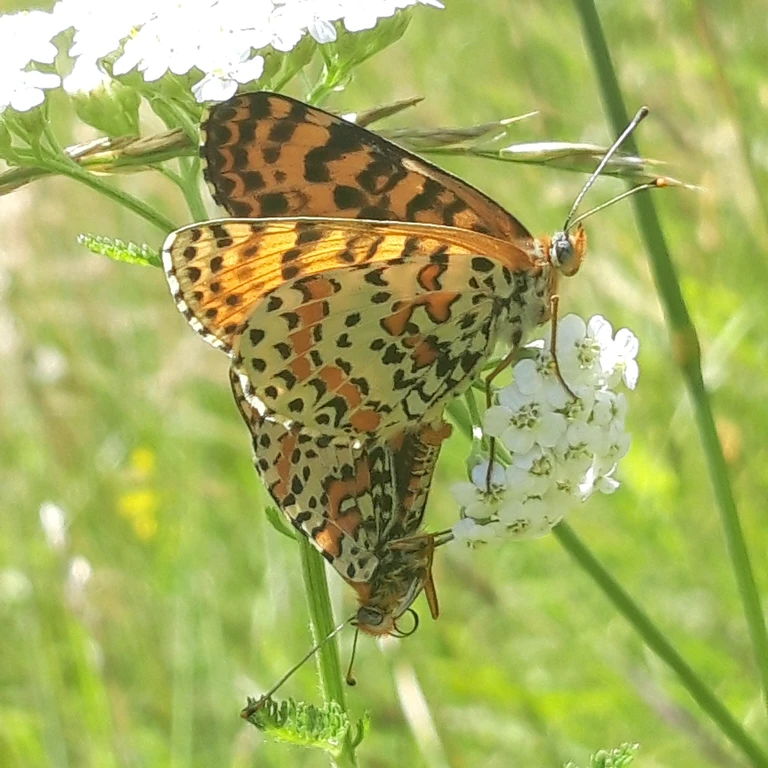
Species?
Melitaea didyma
